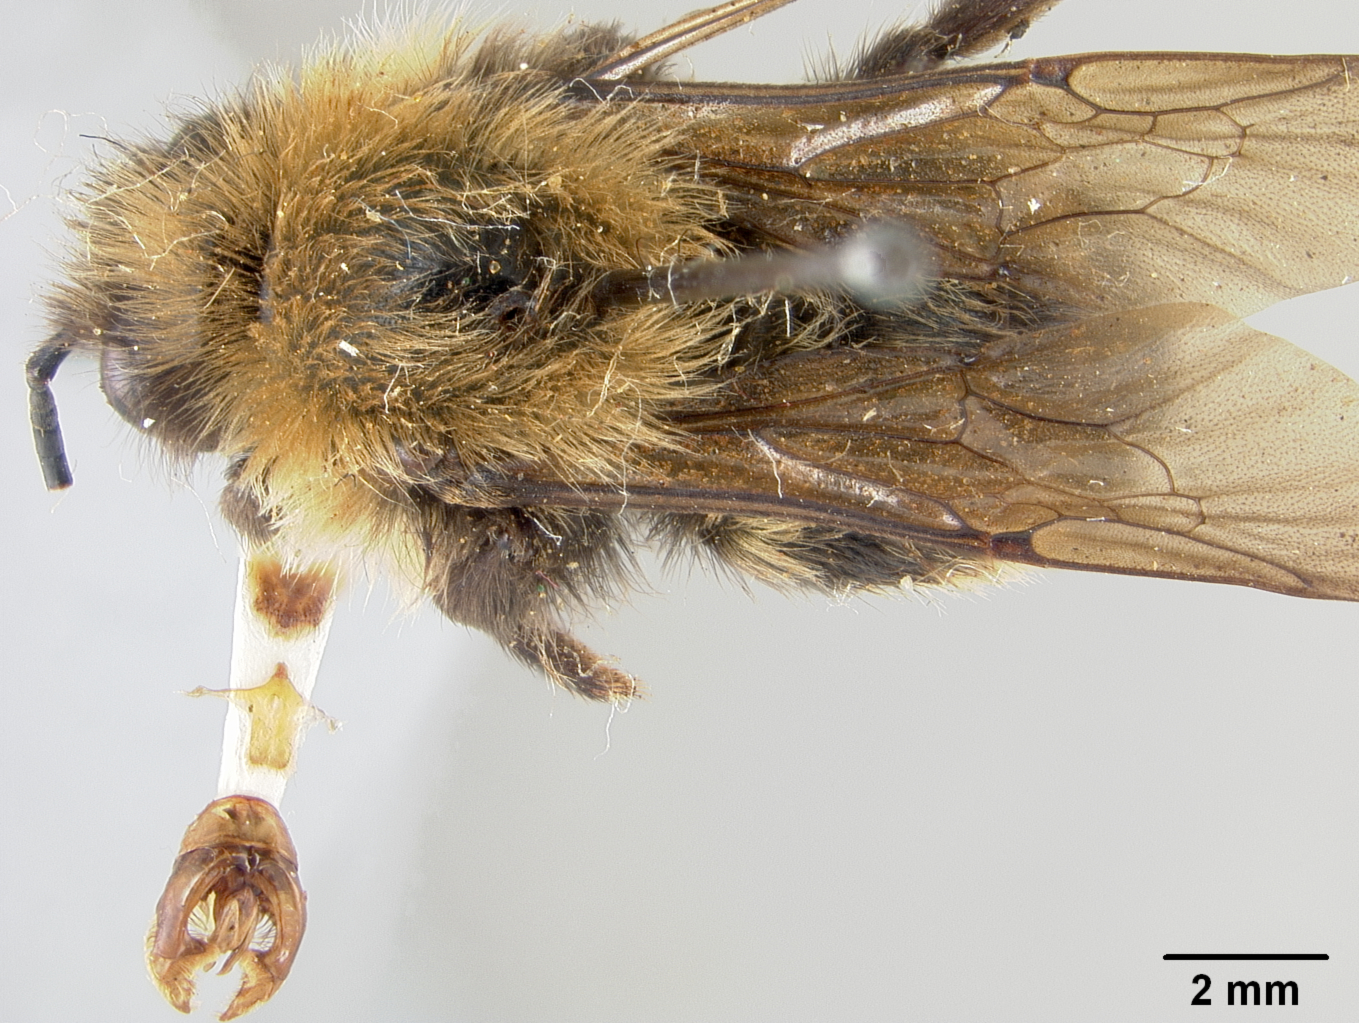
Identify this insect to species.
Psithyrus sololensis
